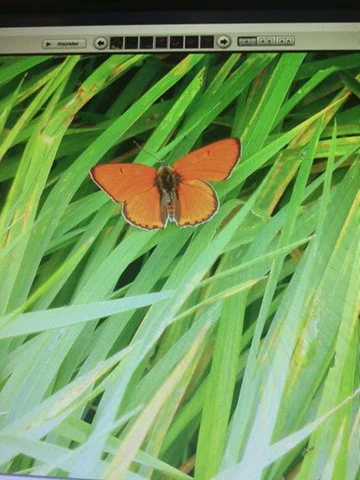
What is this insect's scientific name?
Lycaena dispar
